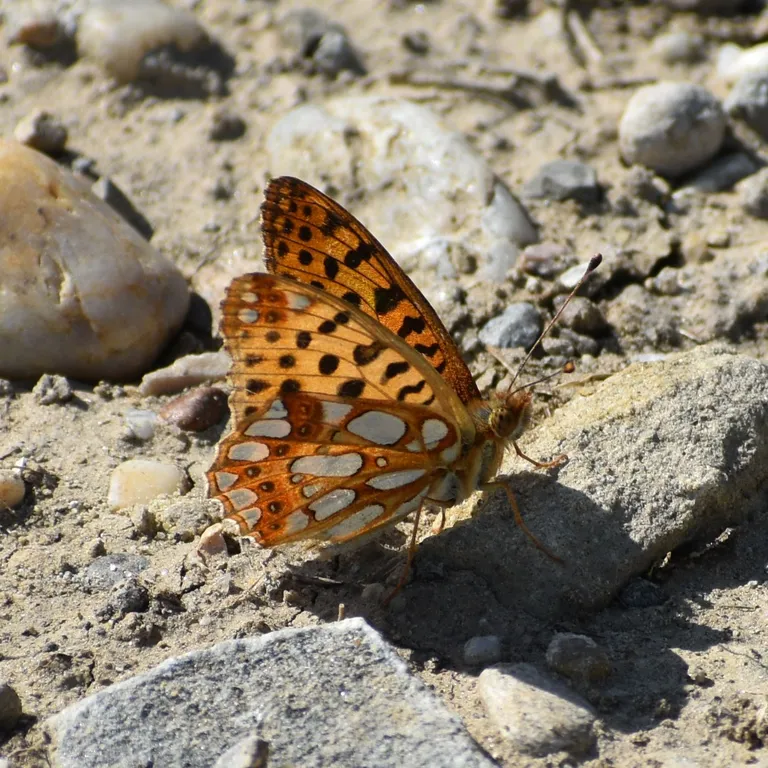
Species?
Issoria lathonia
